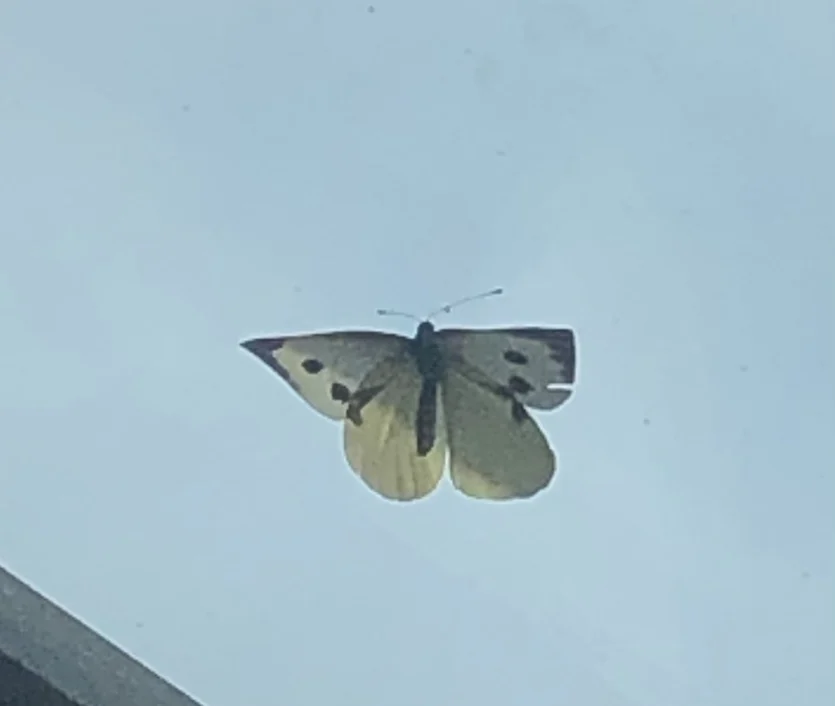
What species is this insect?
Pieris brassicae
